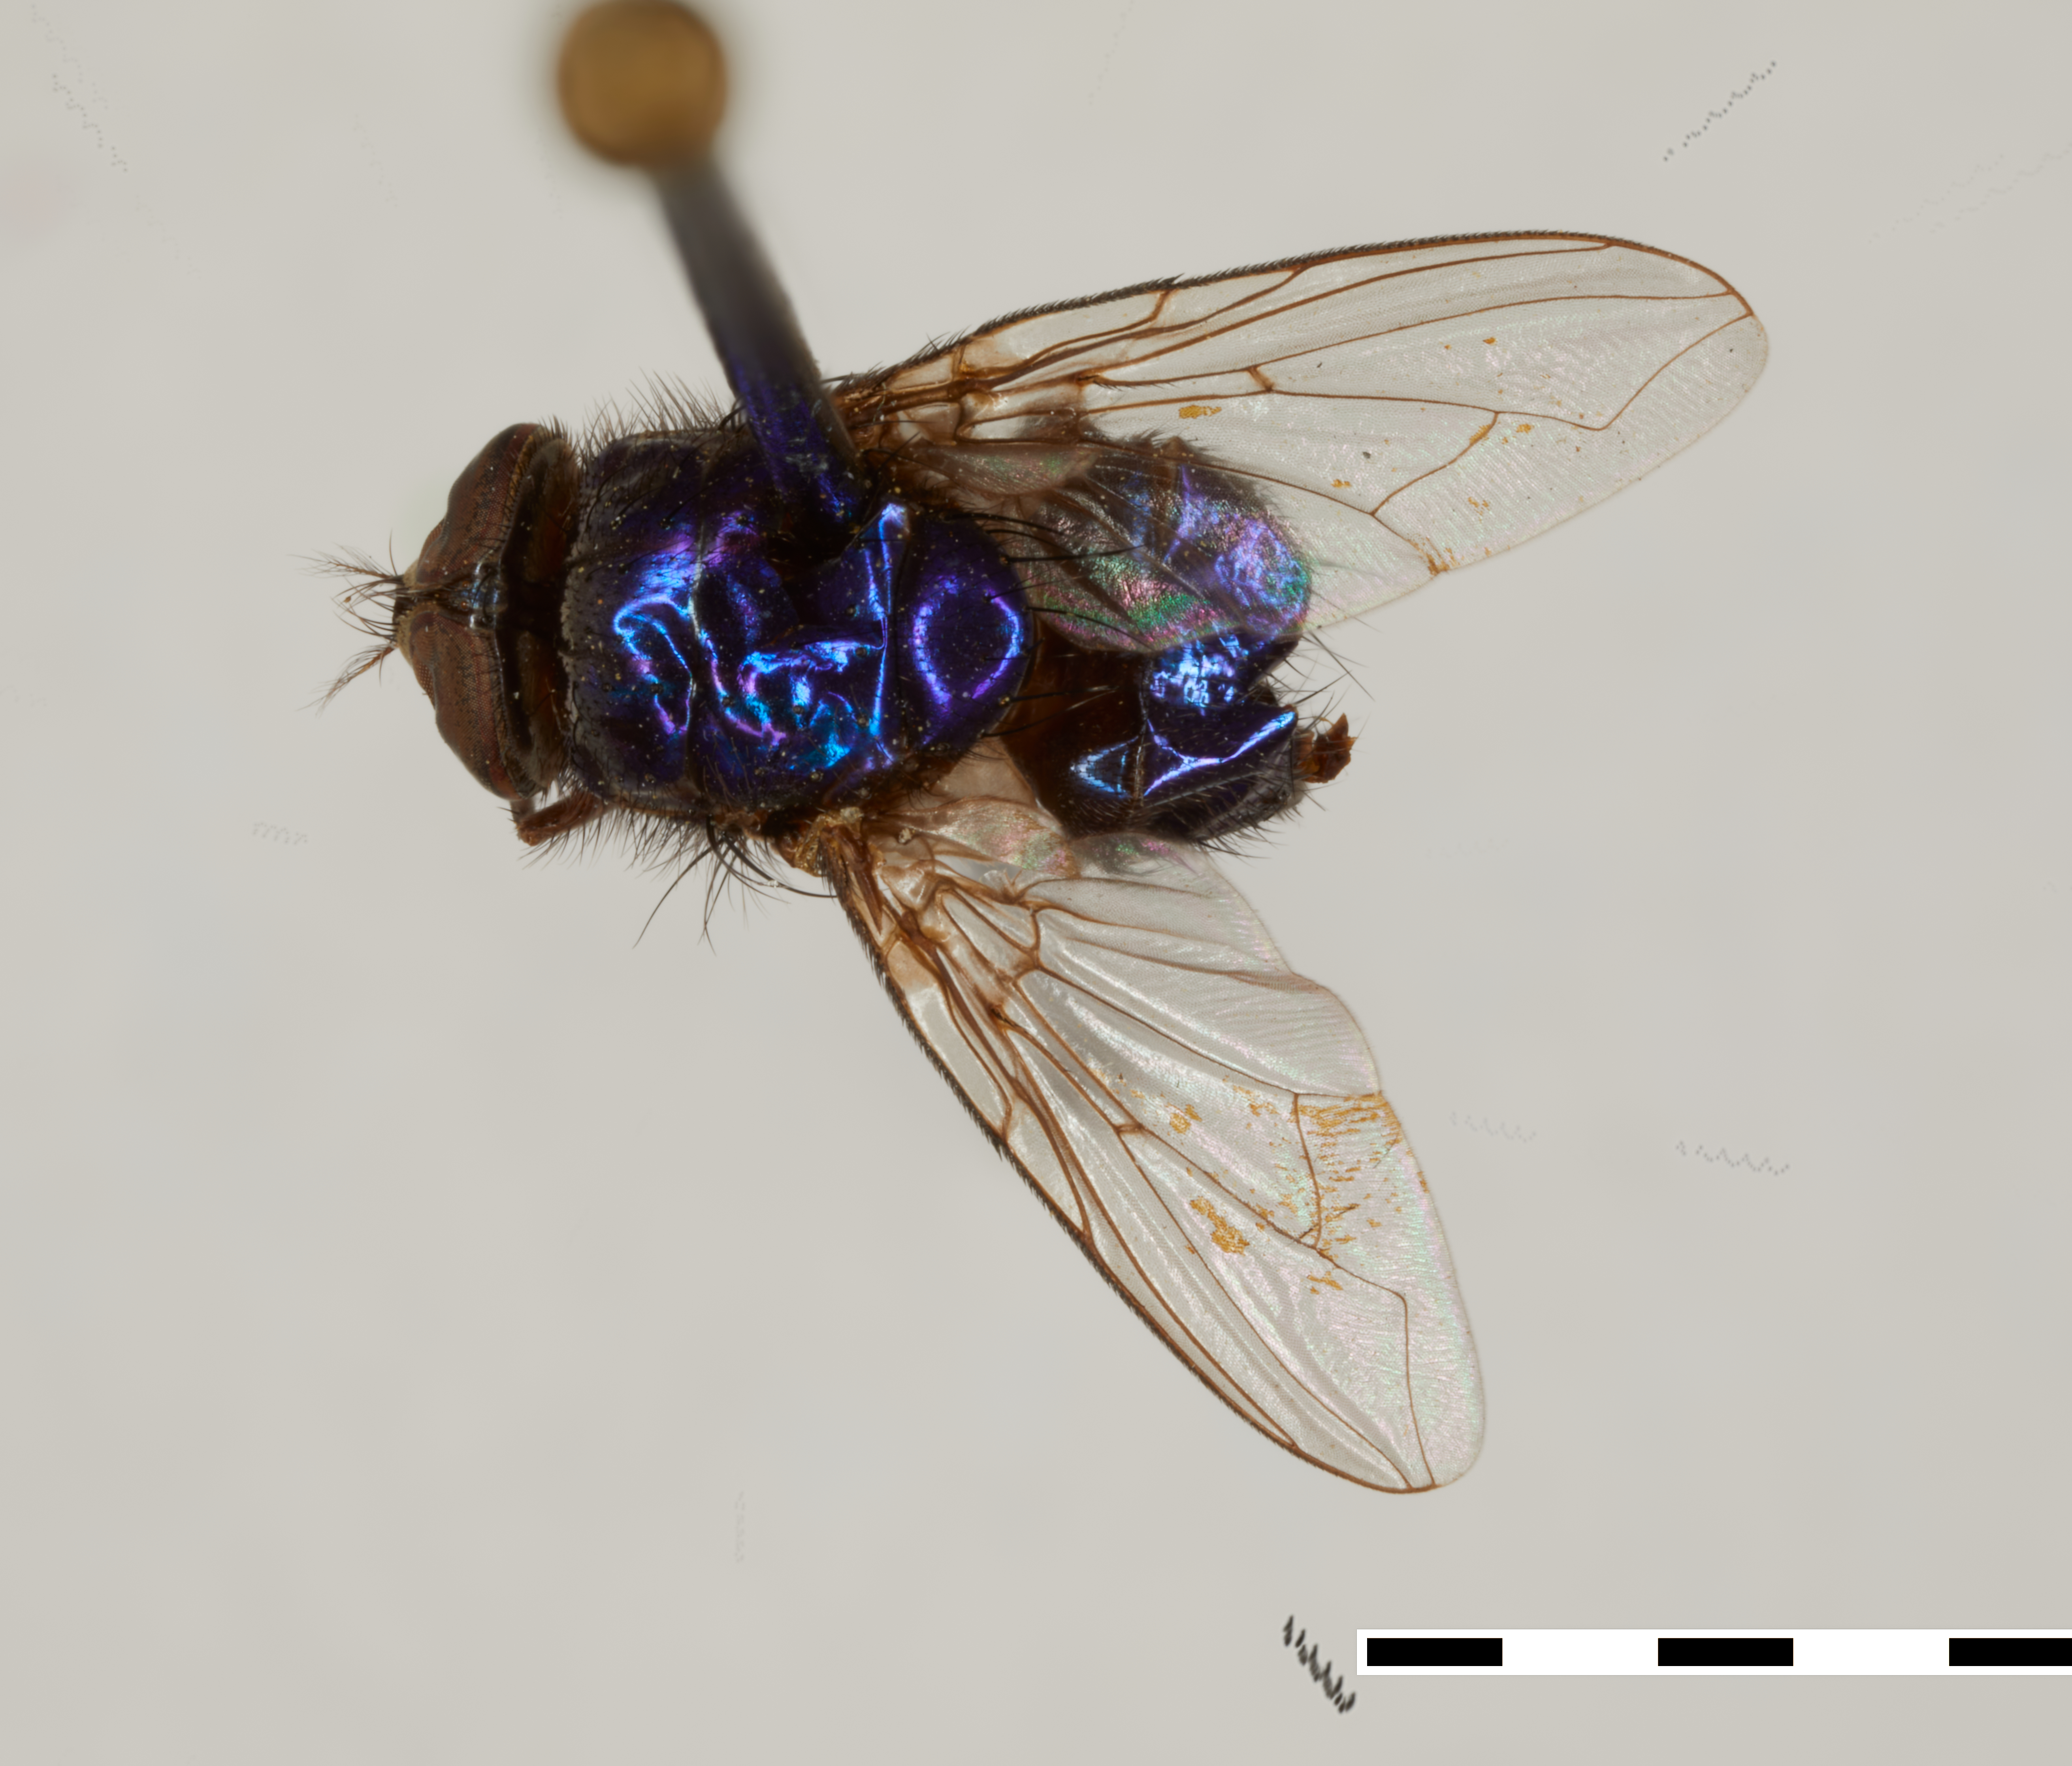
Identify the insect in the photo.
Phaenicia eximia (also Lucilia primaveris)
